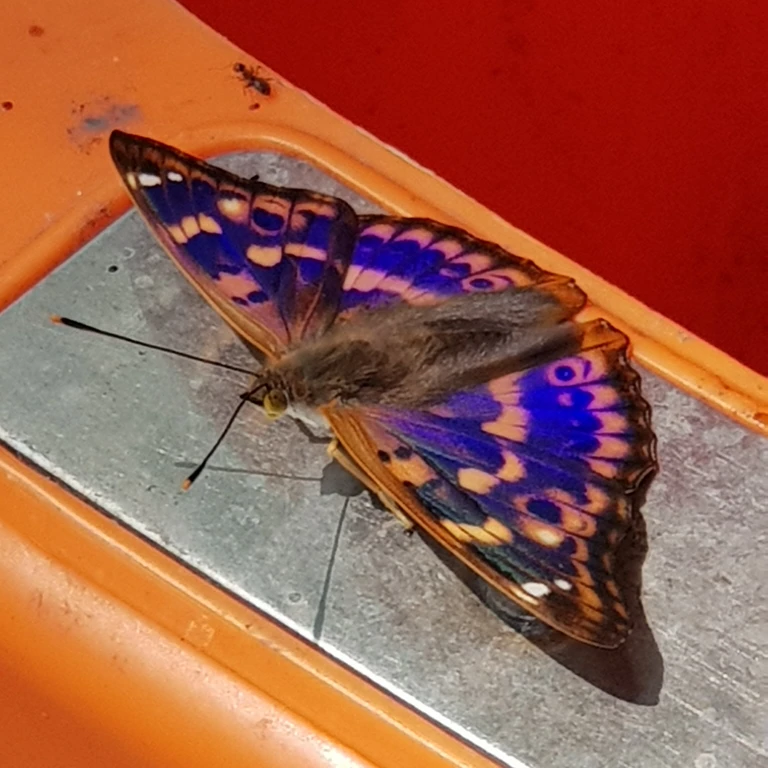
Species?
Apatura ilia
